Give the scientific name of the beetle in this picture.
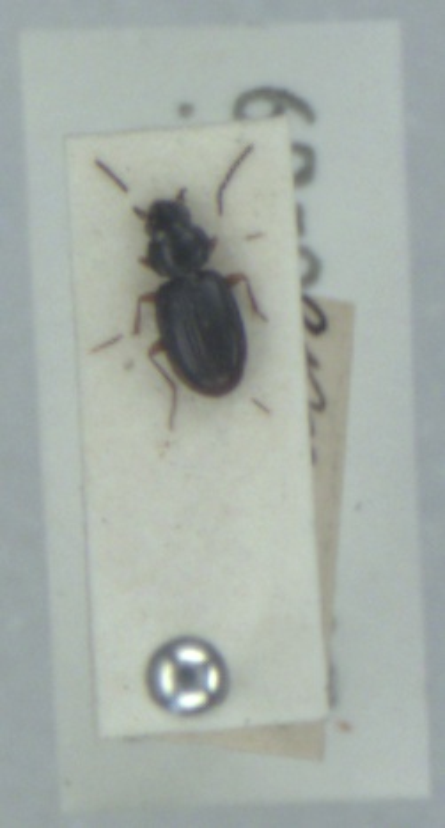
Bembidion mannerheimii
